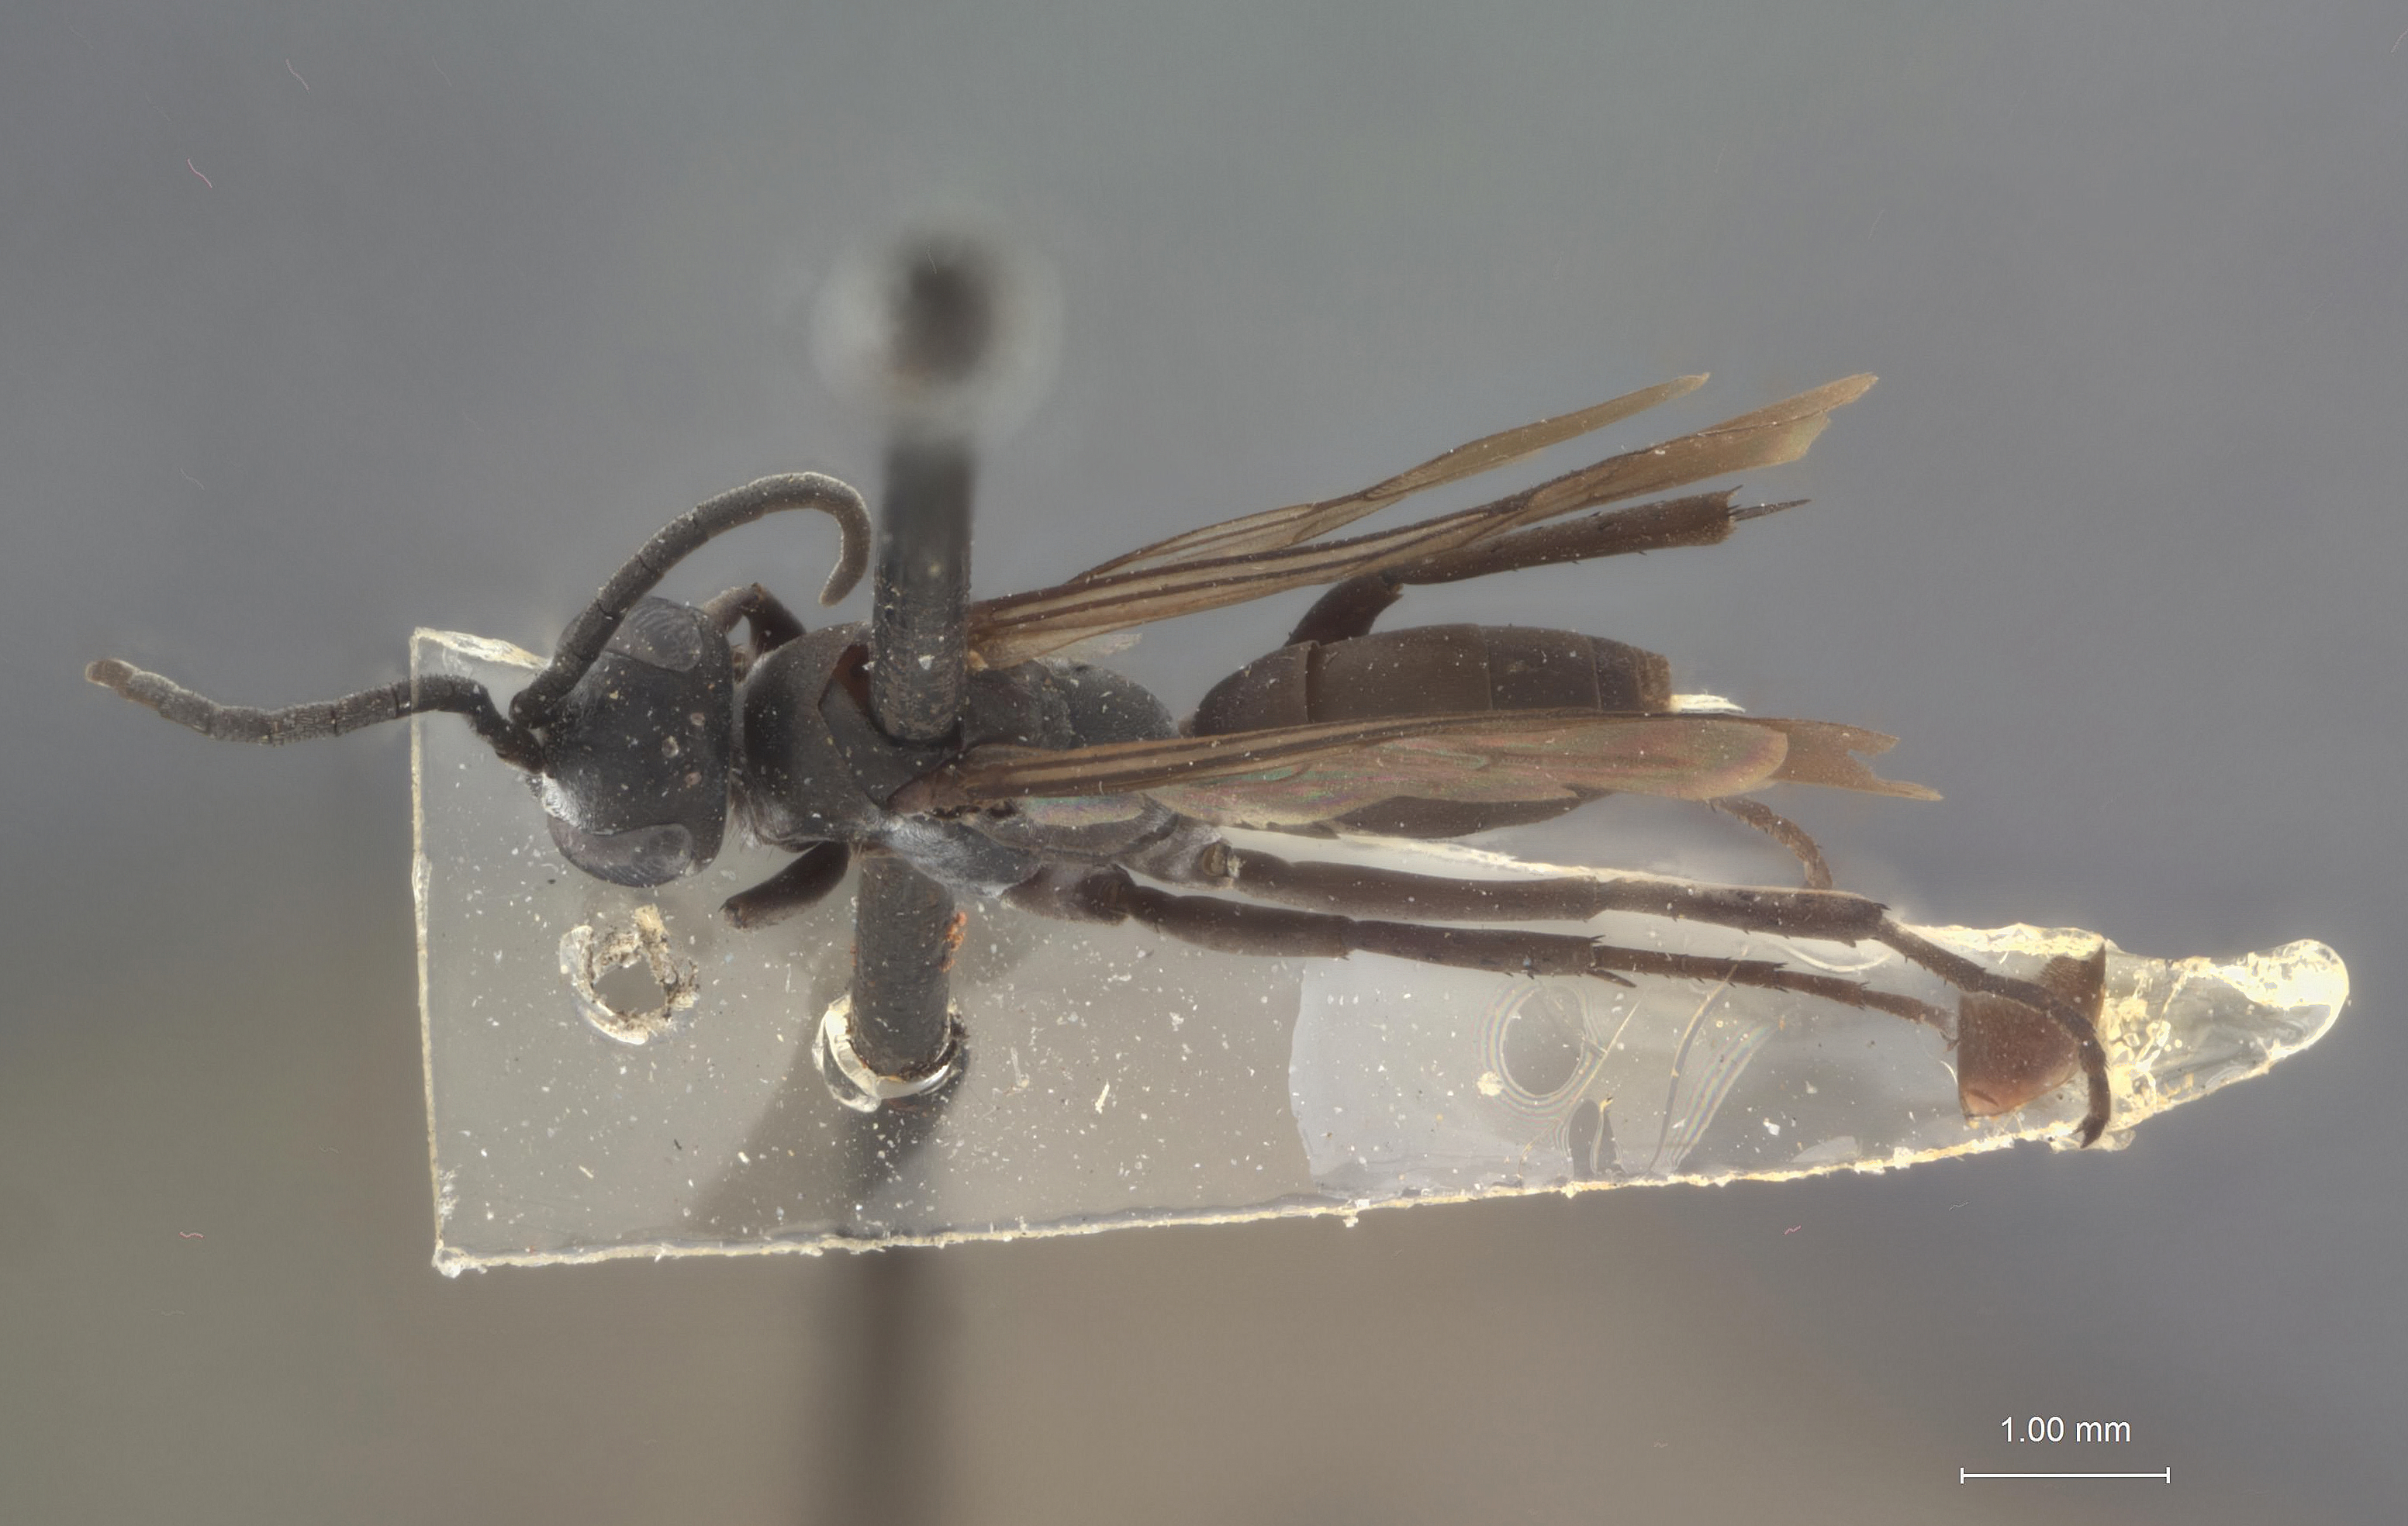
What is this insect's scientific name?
Pompilinus utahensis
